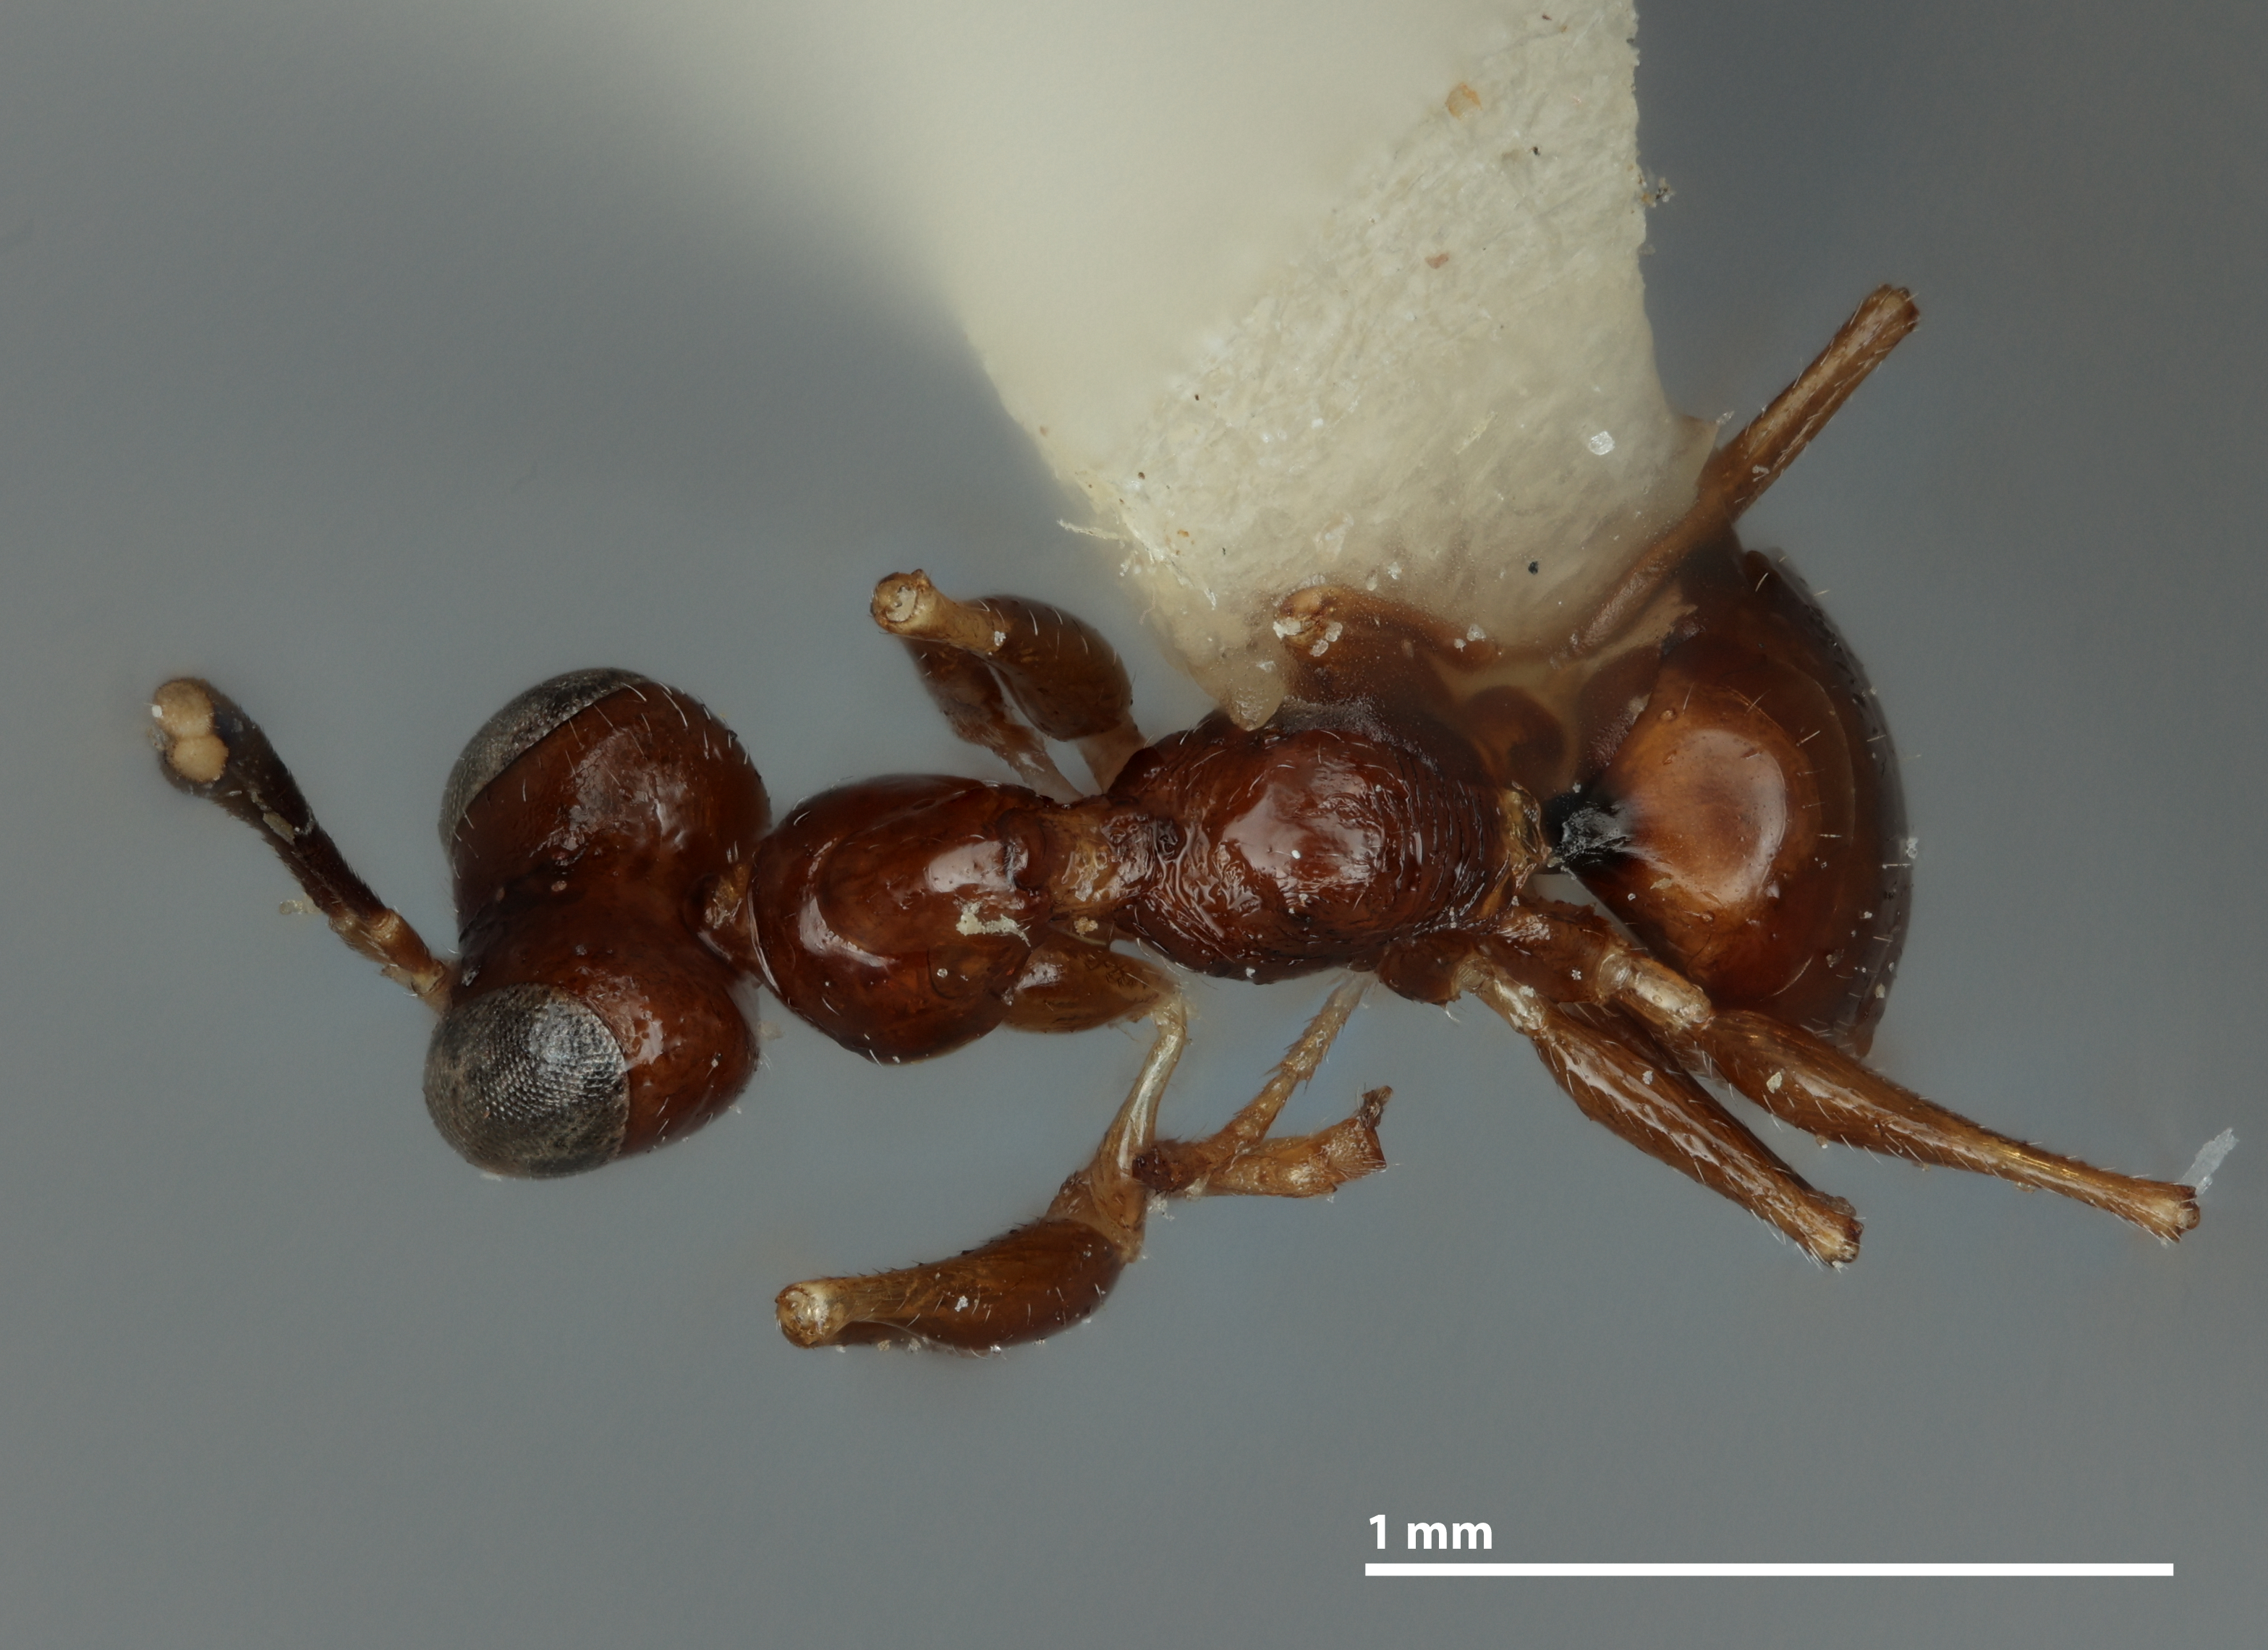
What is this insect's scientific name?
Pseudogonatopus similis
